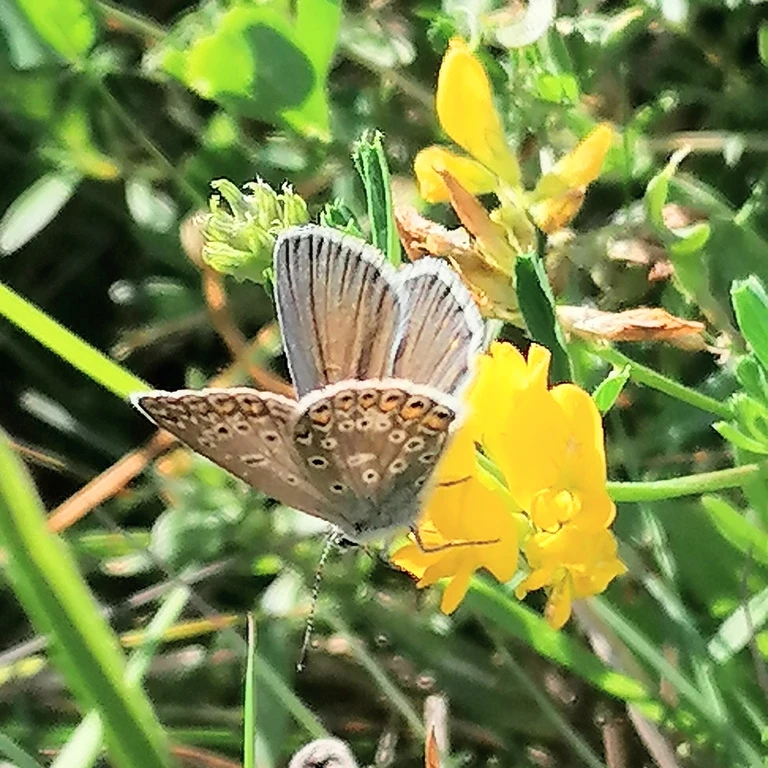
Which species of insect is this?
Polyommatus icarus
